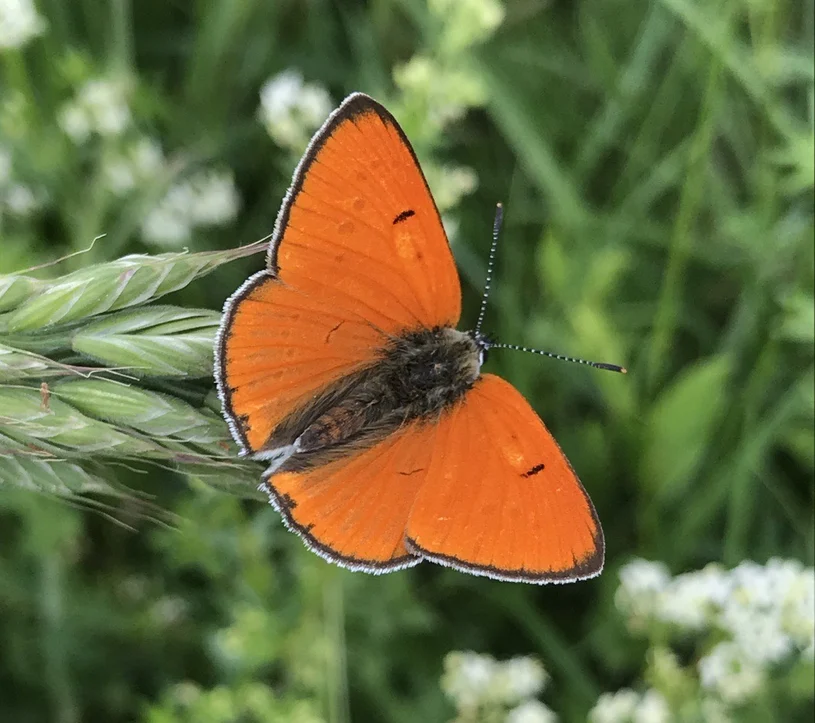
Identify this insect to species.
Lycaena dispar
